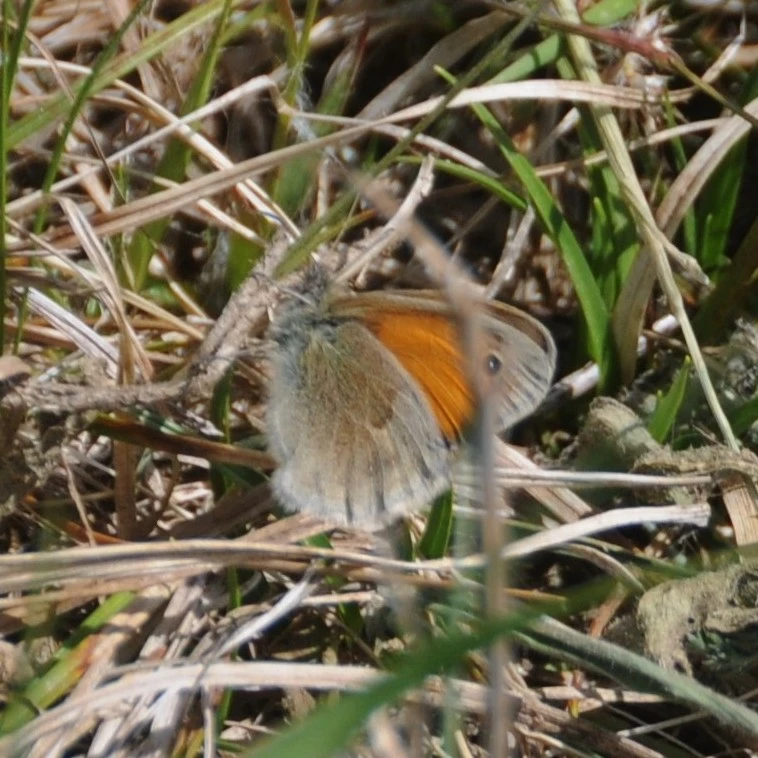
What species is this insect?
Coenonympha pamphilus
